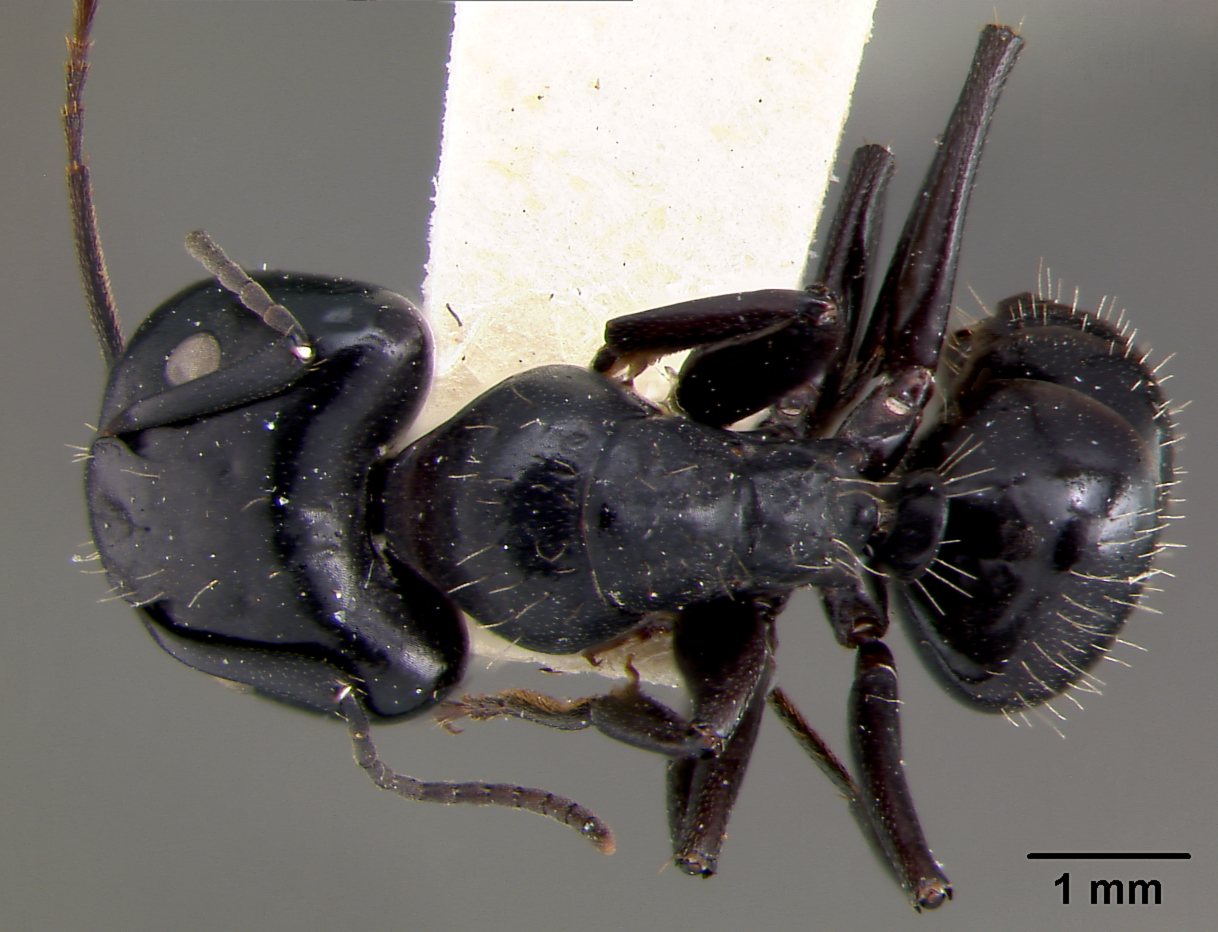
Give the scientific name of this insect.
Camponotus vividus
